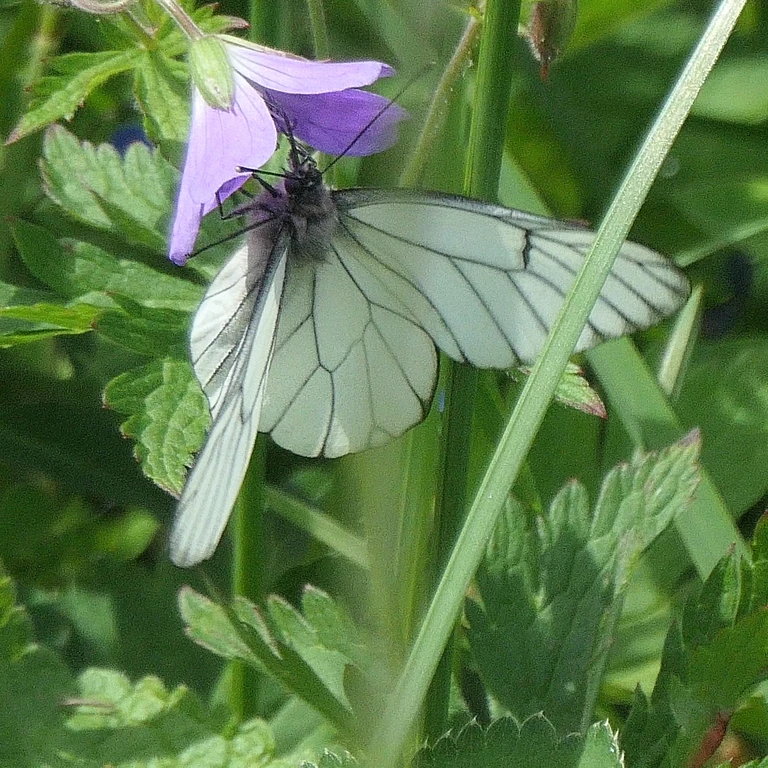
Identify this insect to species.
Aporia crataegi
